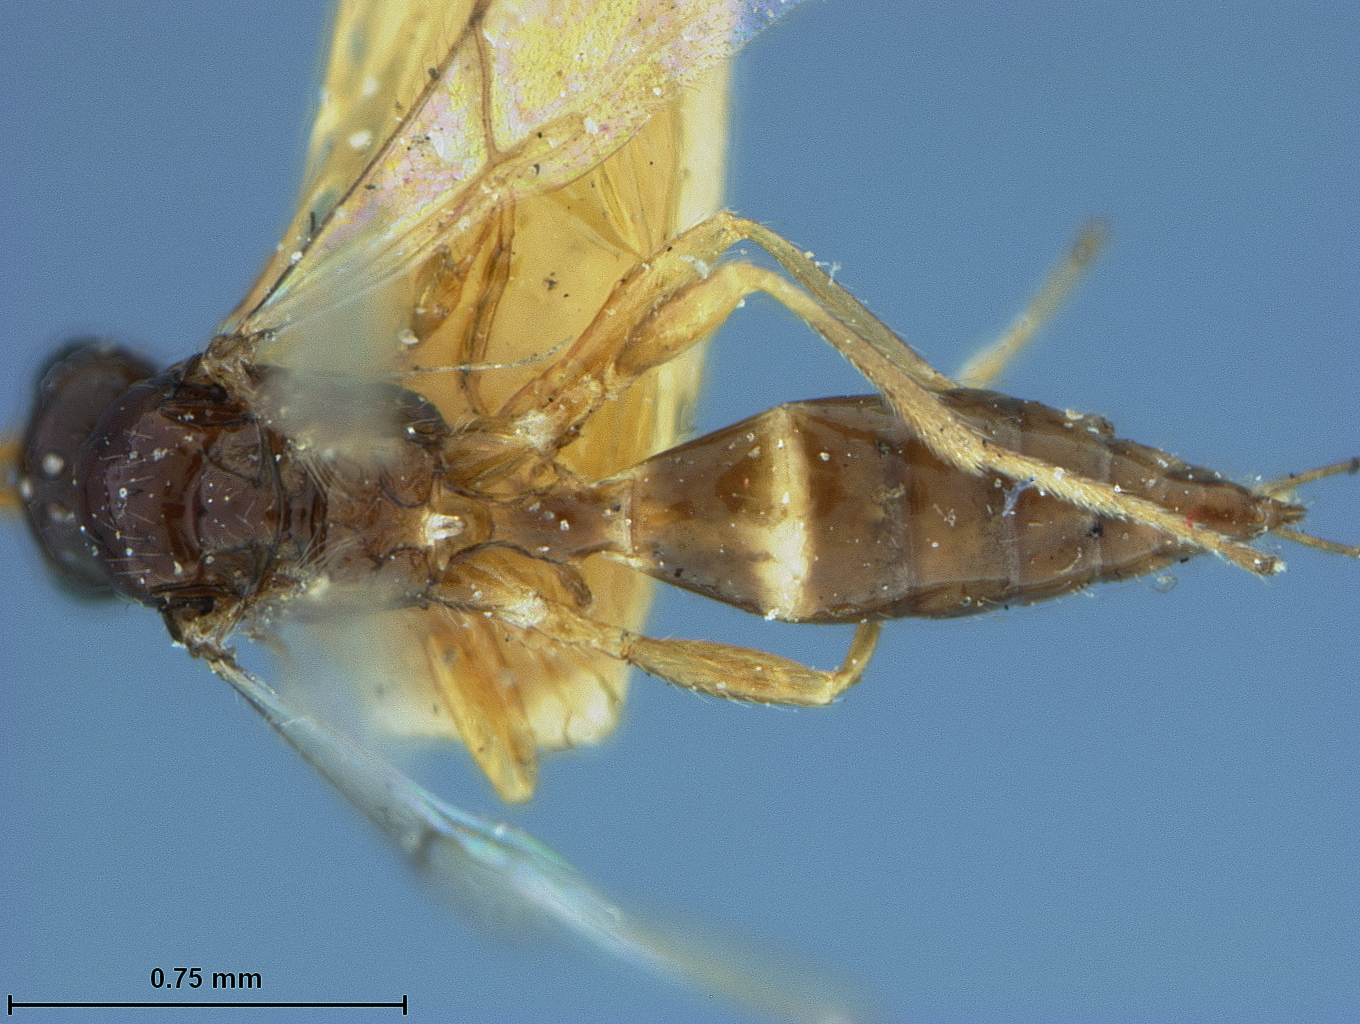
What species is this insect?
Trioxys rhagii
